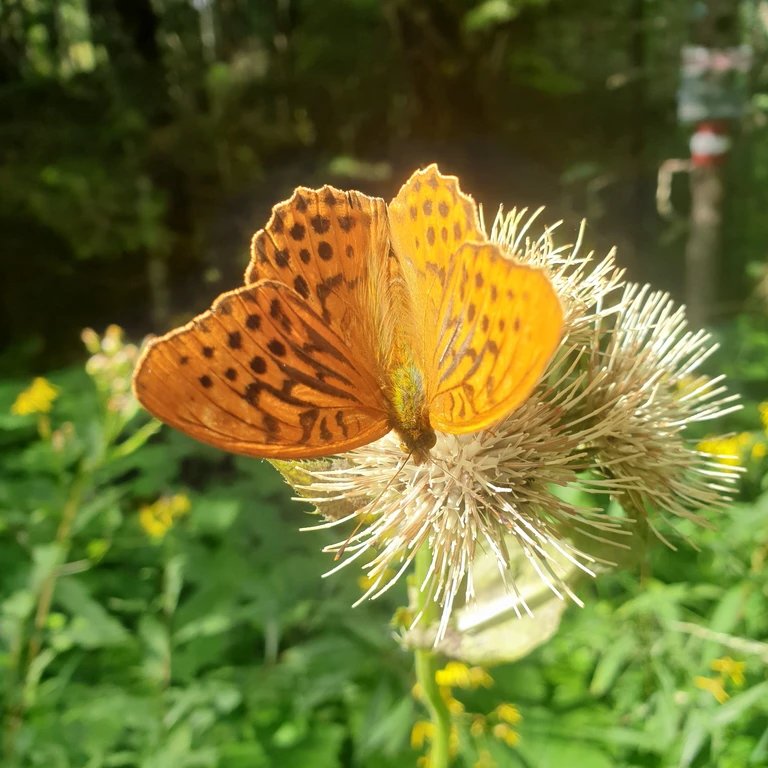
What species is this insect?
Argynnis paphia
